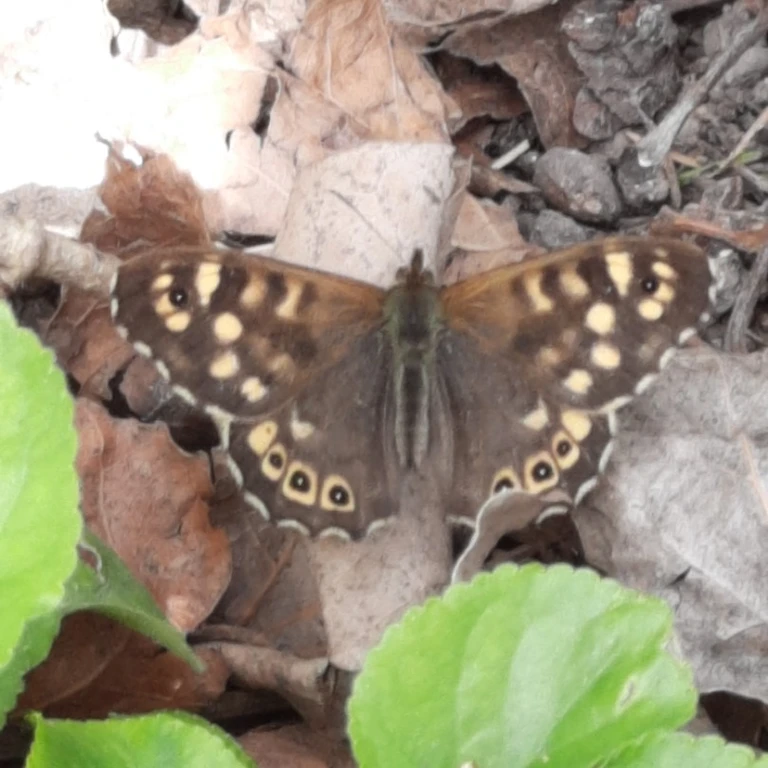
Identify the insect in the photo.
Pararge aegeria
